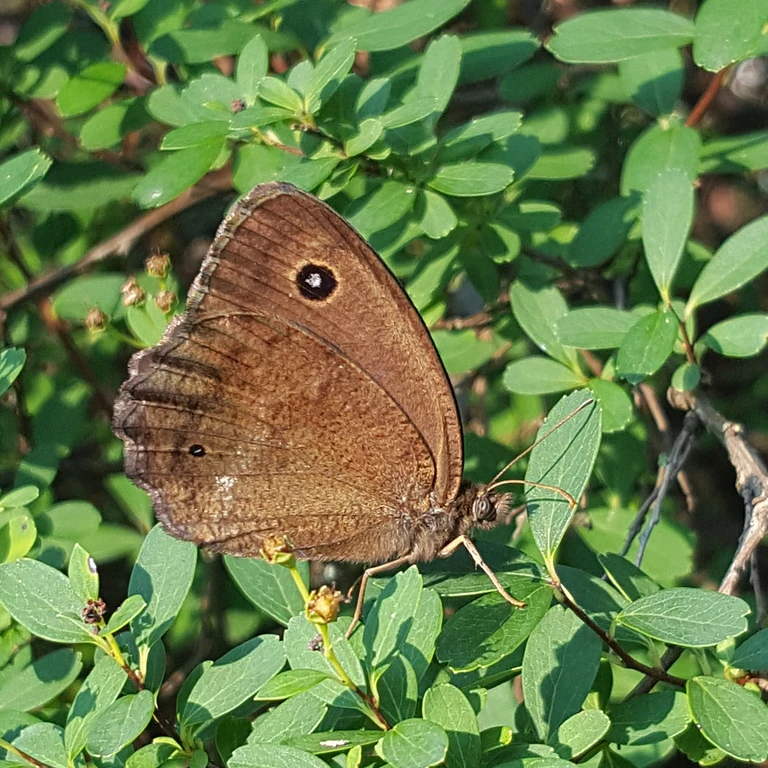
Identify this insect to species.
Minois dryas
